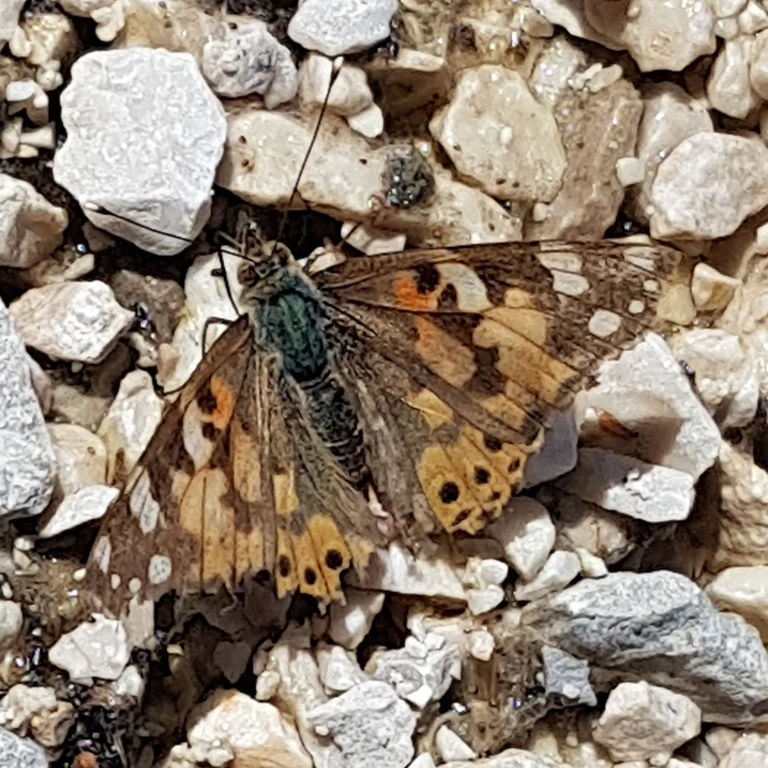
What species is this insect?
Vanessa cardui
